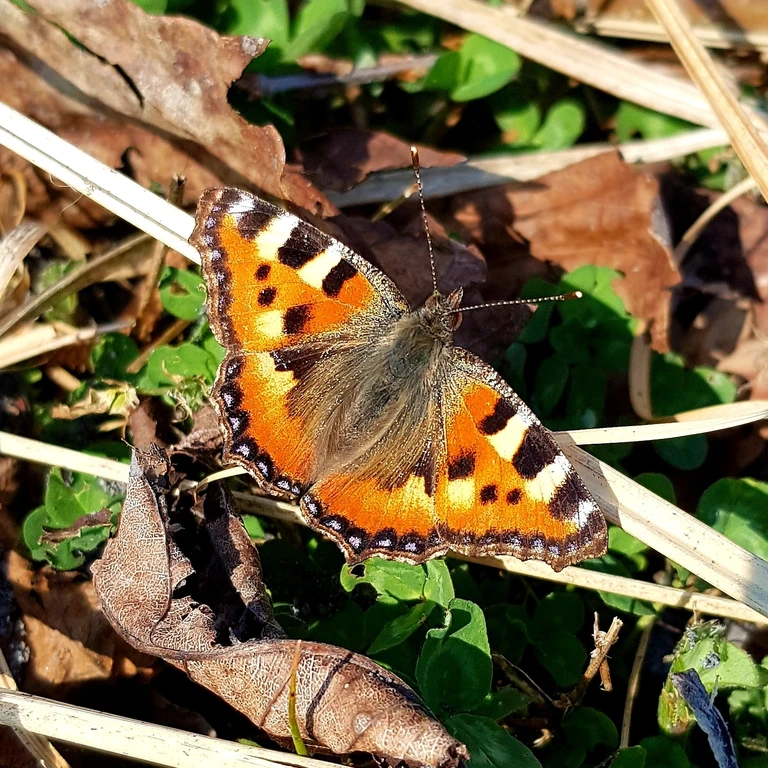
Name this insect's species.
Aglais urticae
